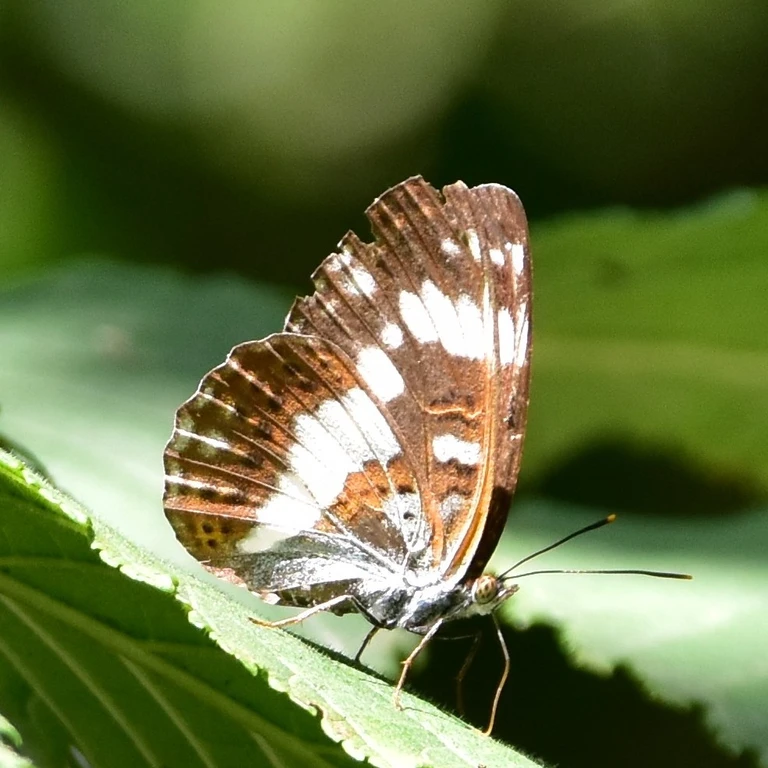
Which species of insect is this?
Limenitis camilla (also Ladoga camilla)
